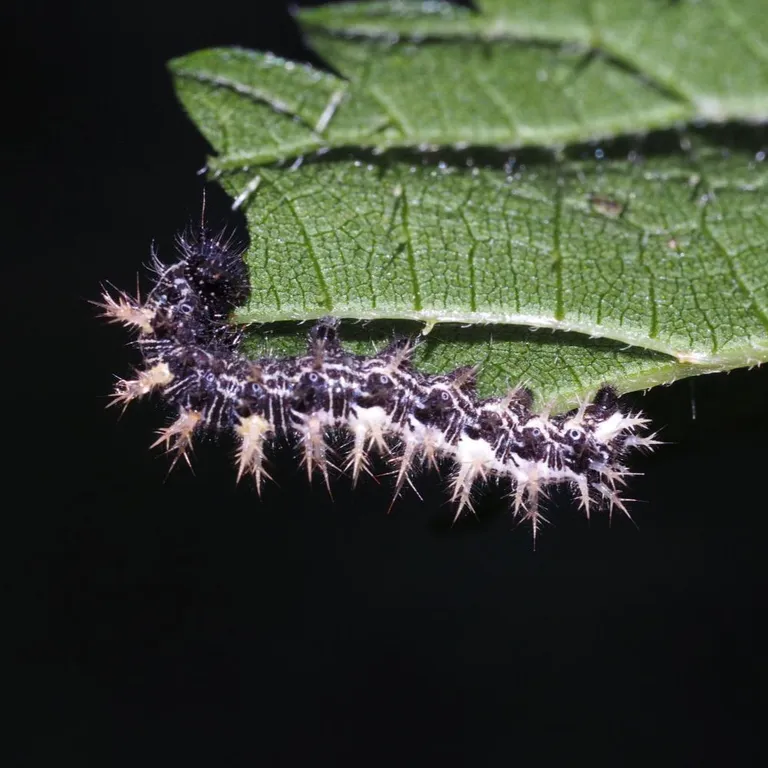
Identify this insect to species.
Polygonia c-album
